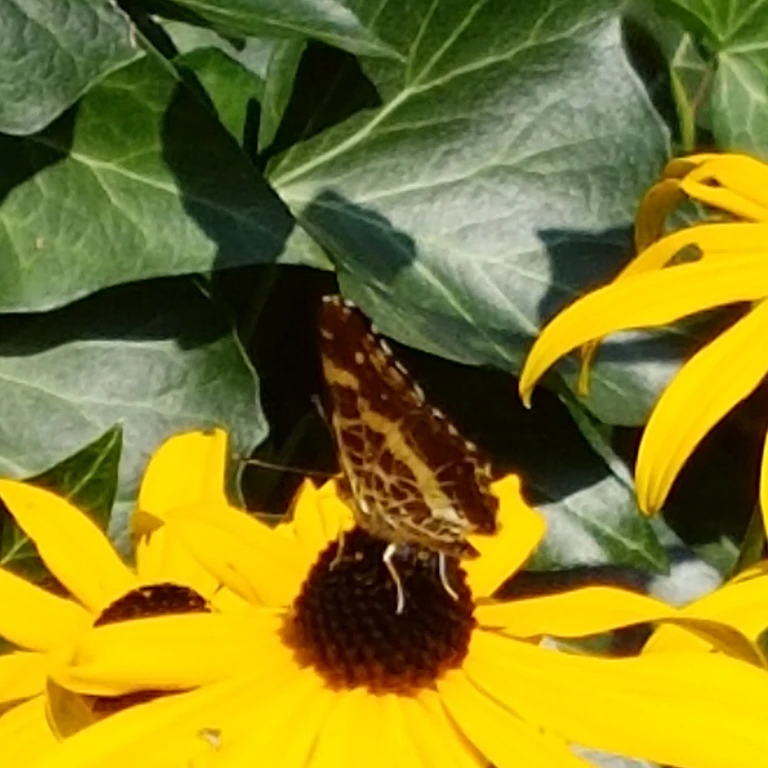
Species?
Araschnia levana
